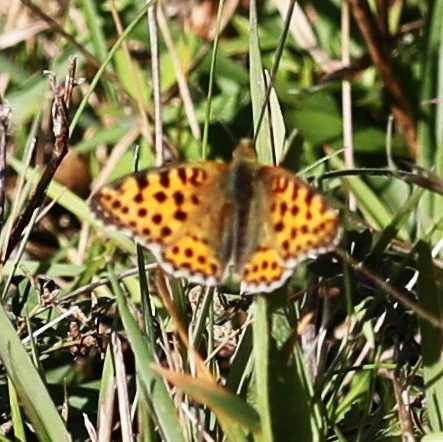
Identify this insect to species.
Issoria lathonia
